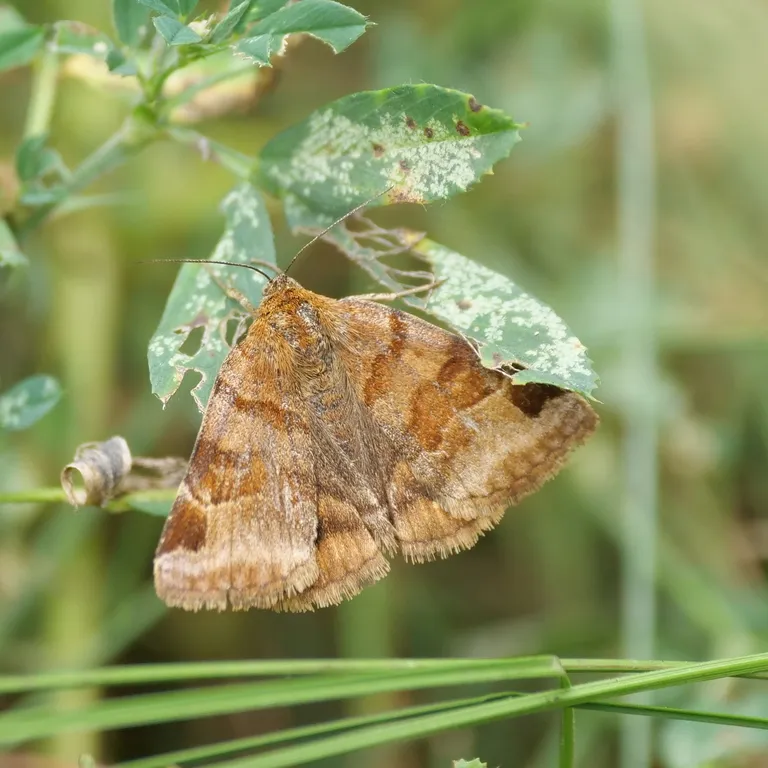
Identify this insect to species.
Euclidia glyphica
